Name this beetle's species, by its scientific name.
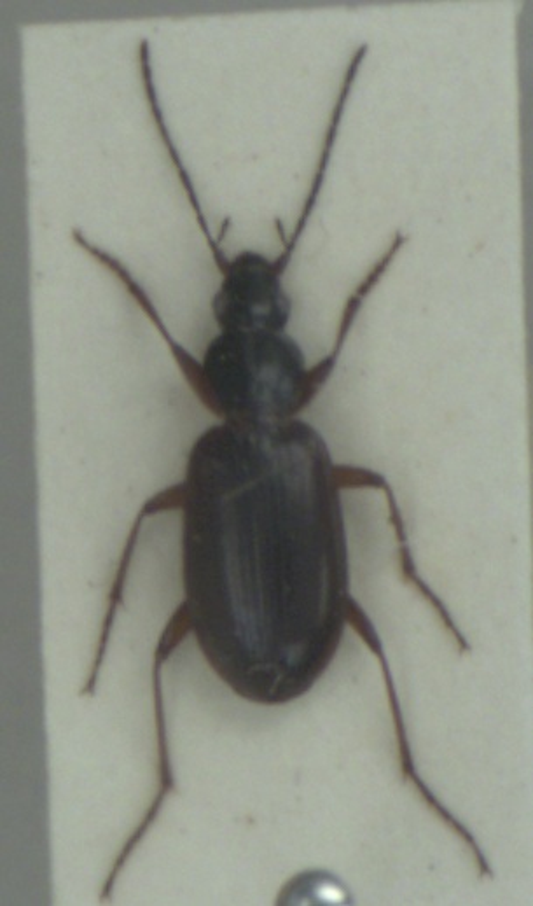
Agonum thoreyi
